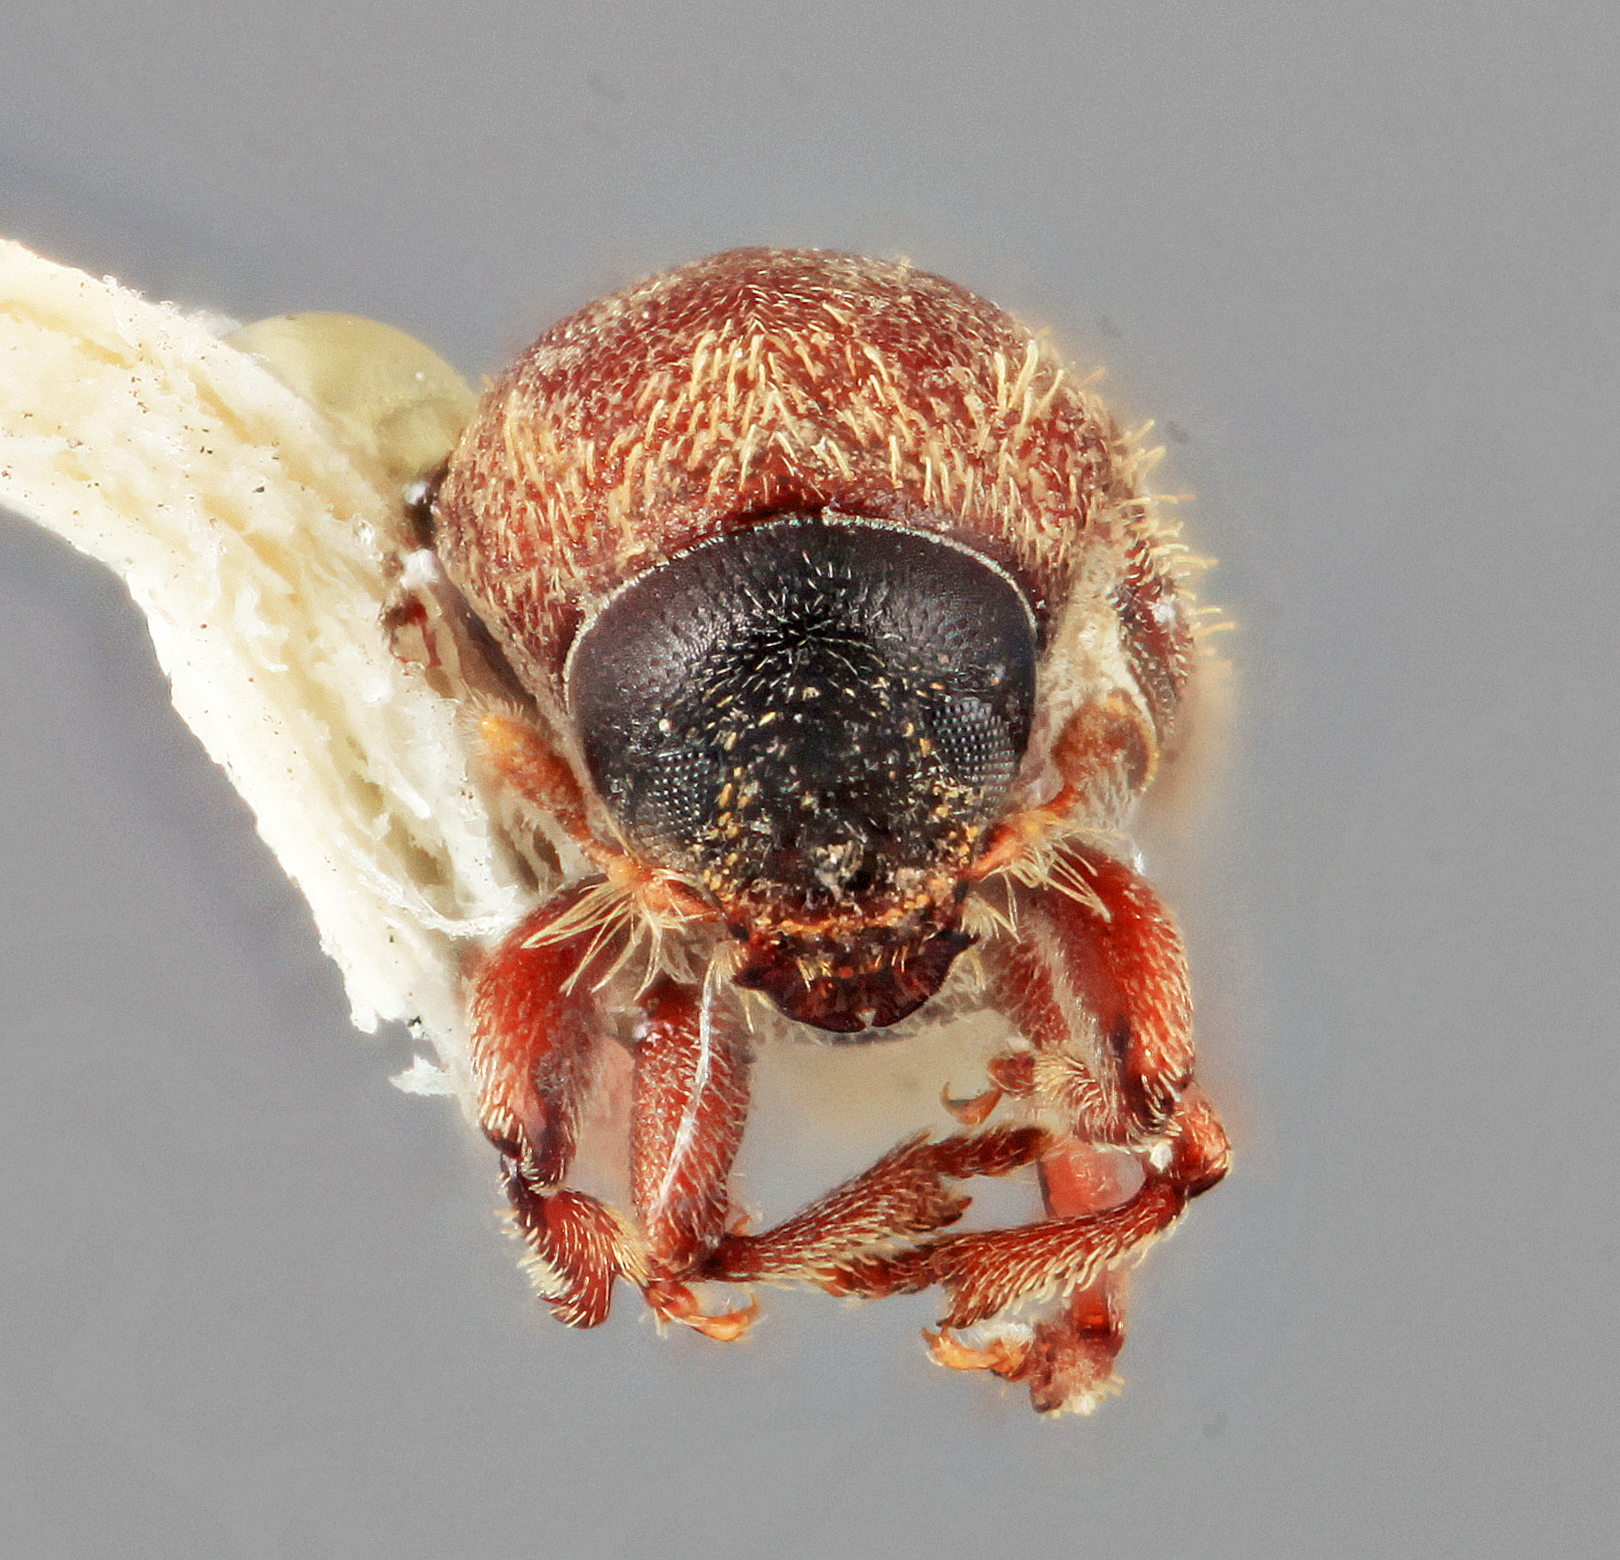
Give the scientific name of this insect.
Cnesinus degener
